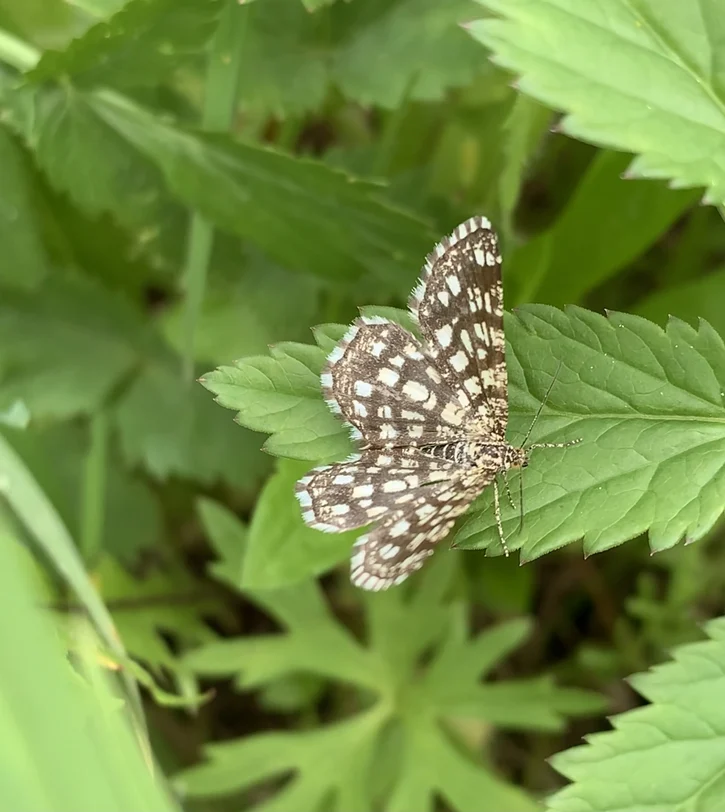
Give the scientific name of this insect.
Chiasmia clathrata
